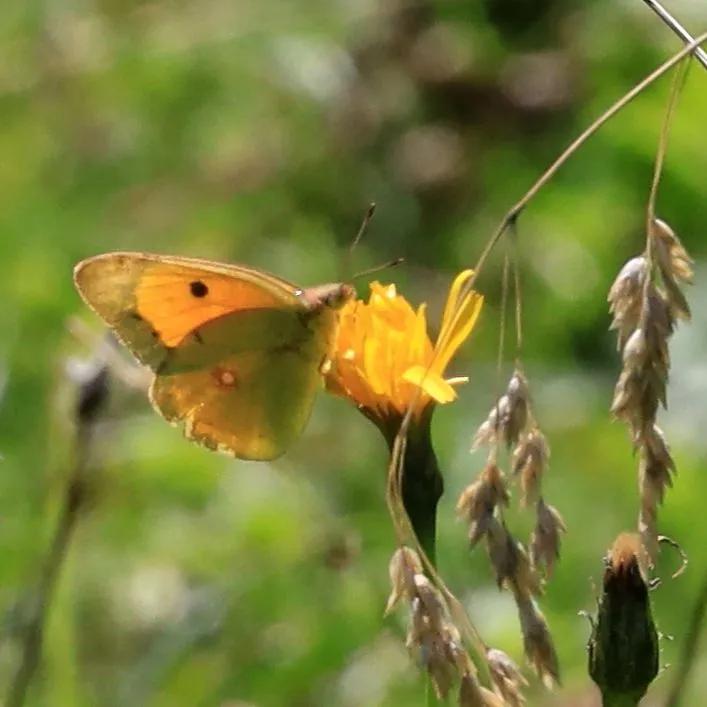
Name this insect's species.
Colias croceus
